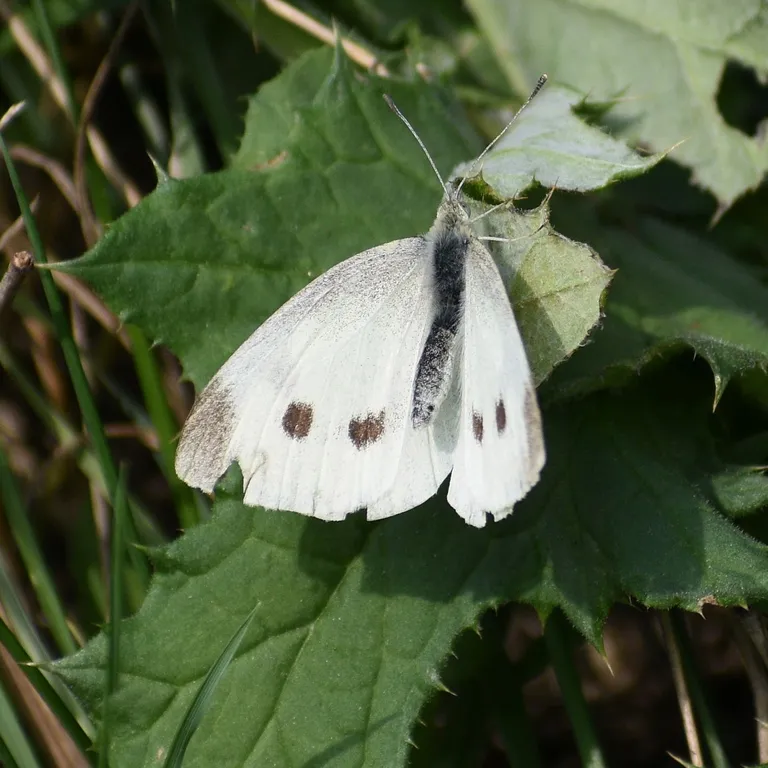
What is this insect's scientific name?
Pieris rapae
